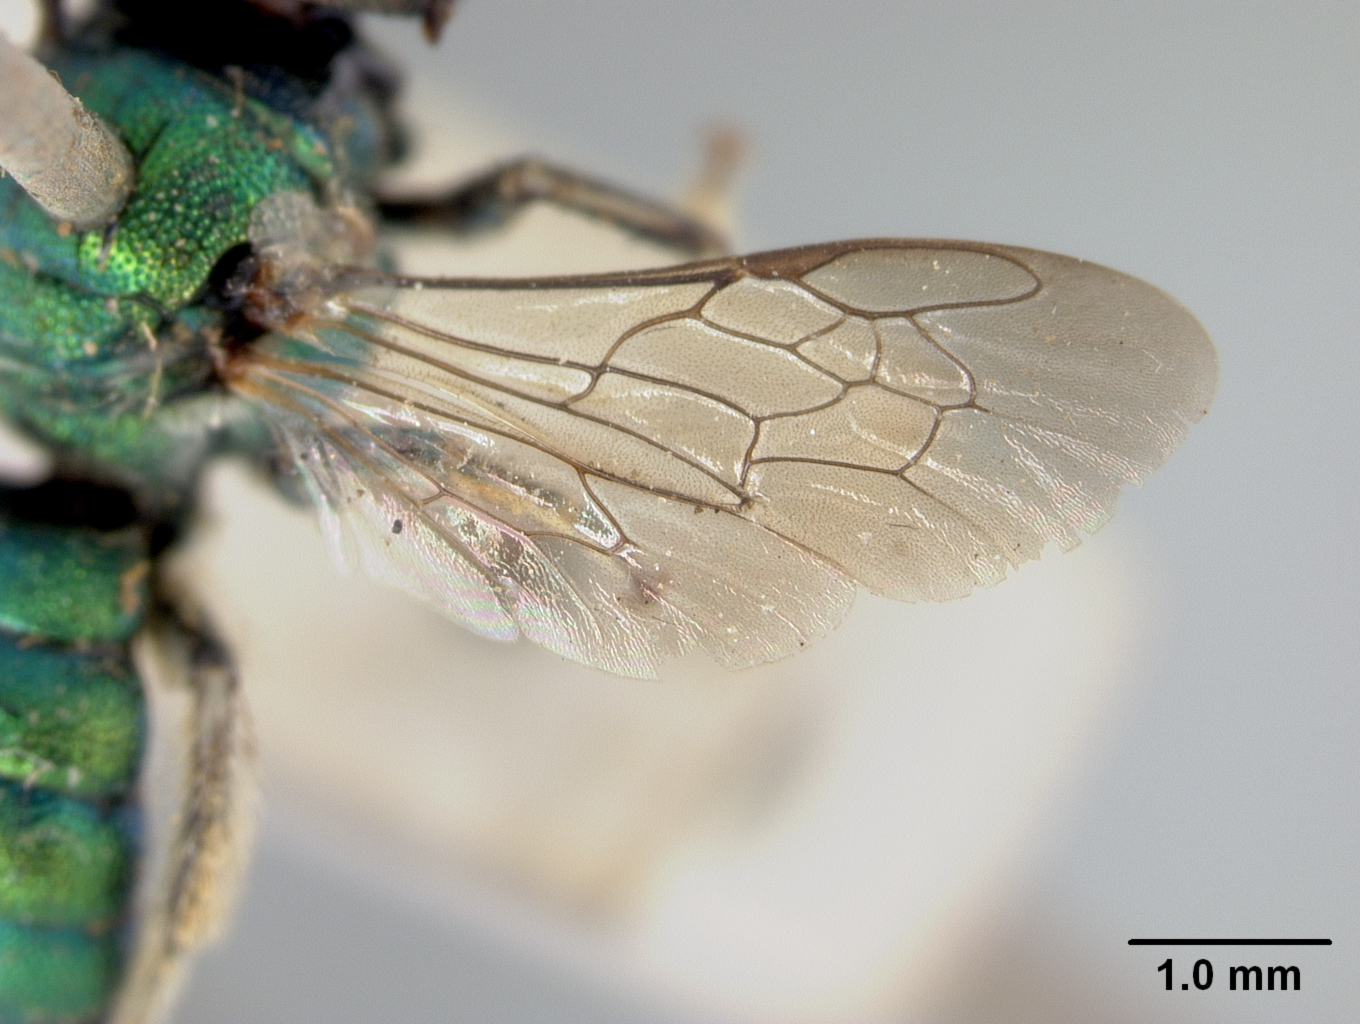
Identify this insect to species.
Ceratina binghami
